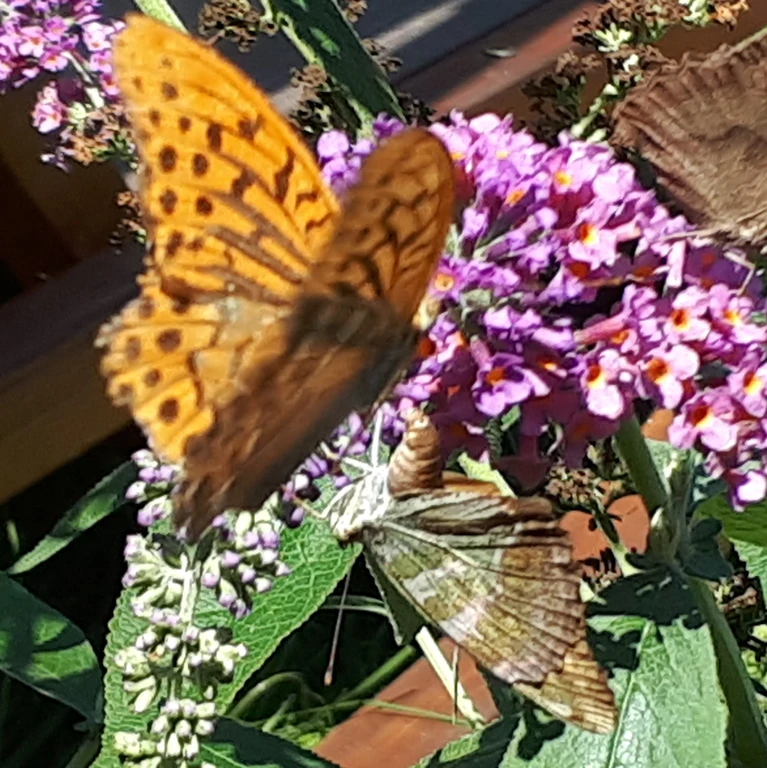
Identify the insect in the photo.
Argynnis paphia
